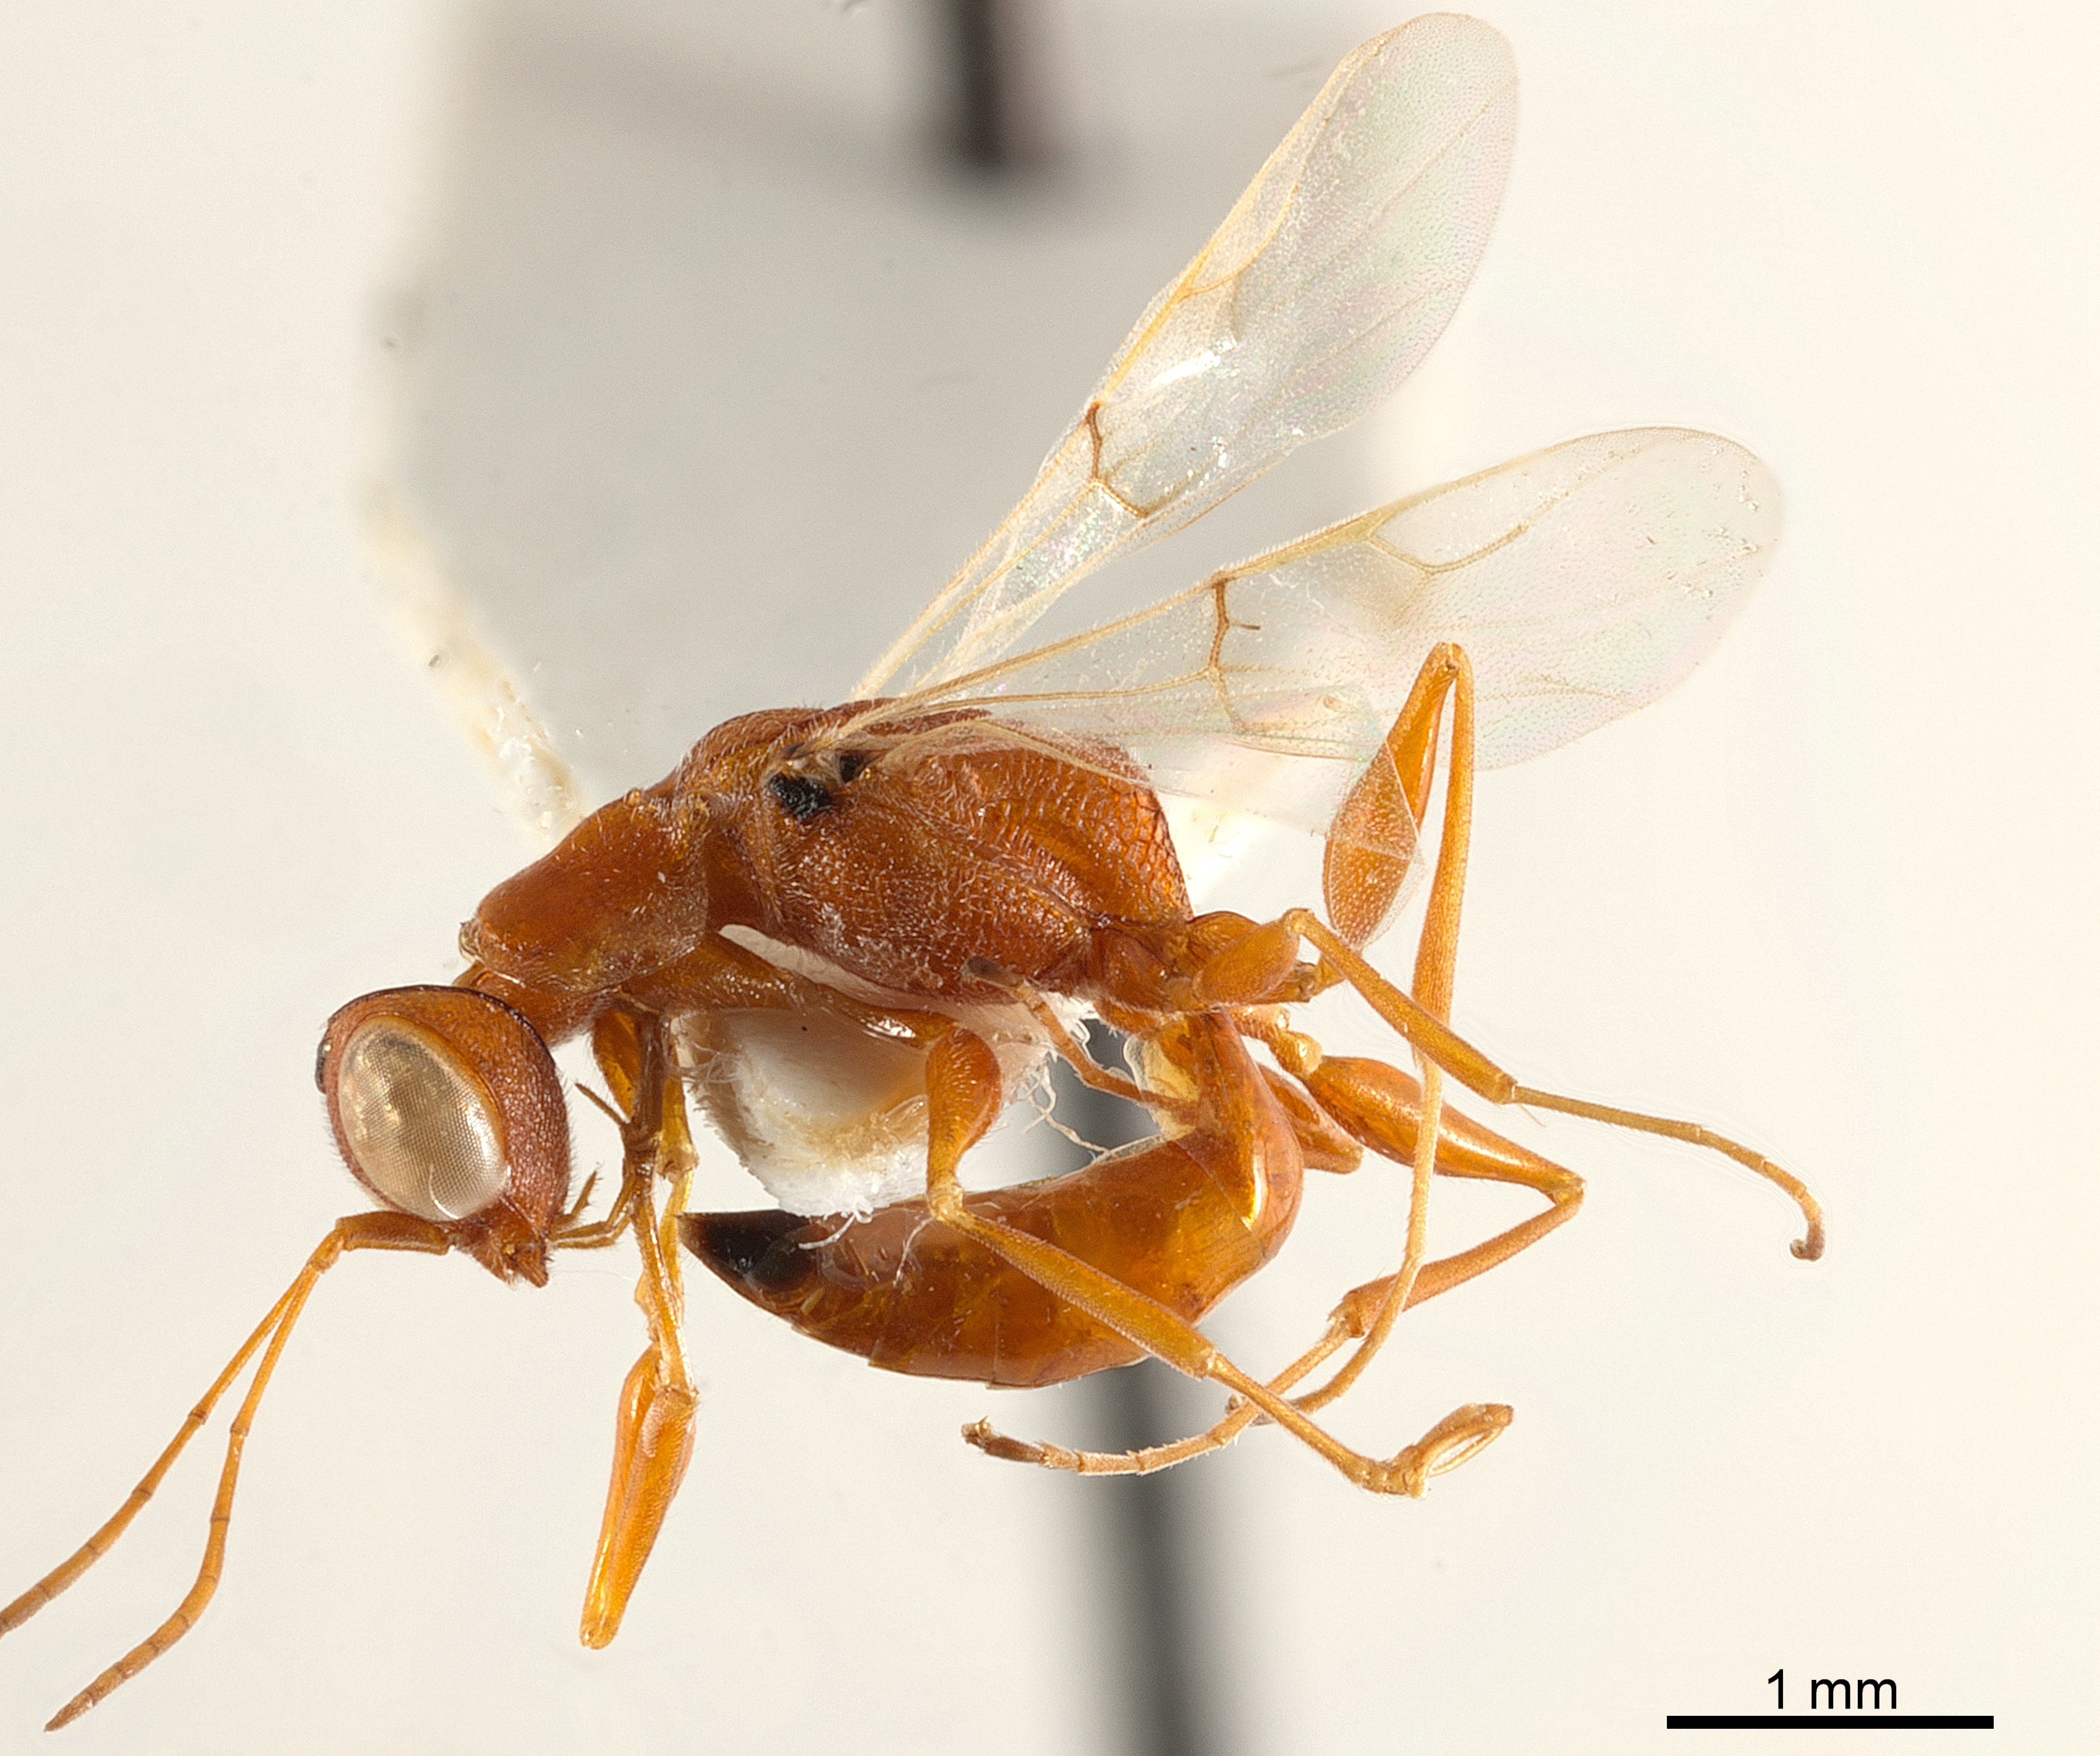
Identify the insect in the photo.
Tridryinus ampuliciformis
